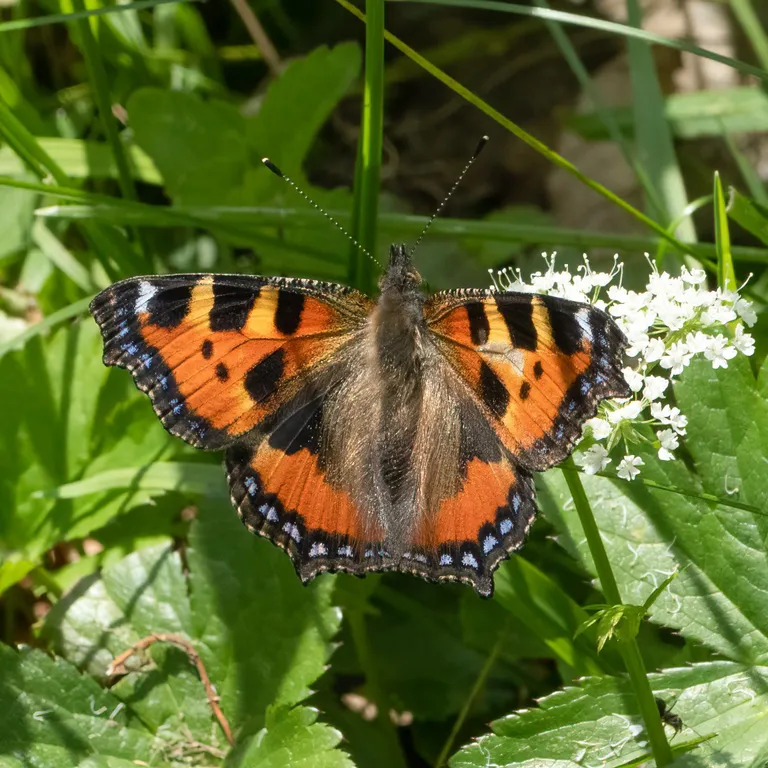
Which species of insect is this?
Aglais urticae
